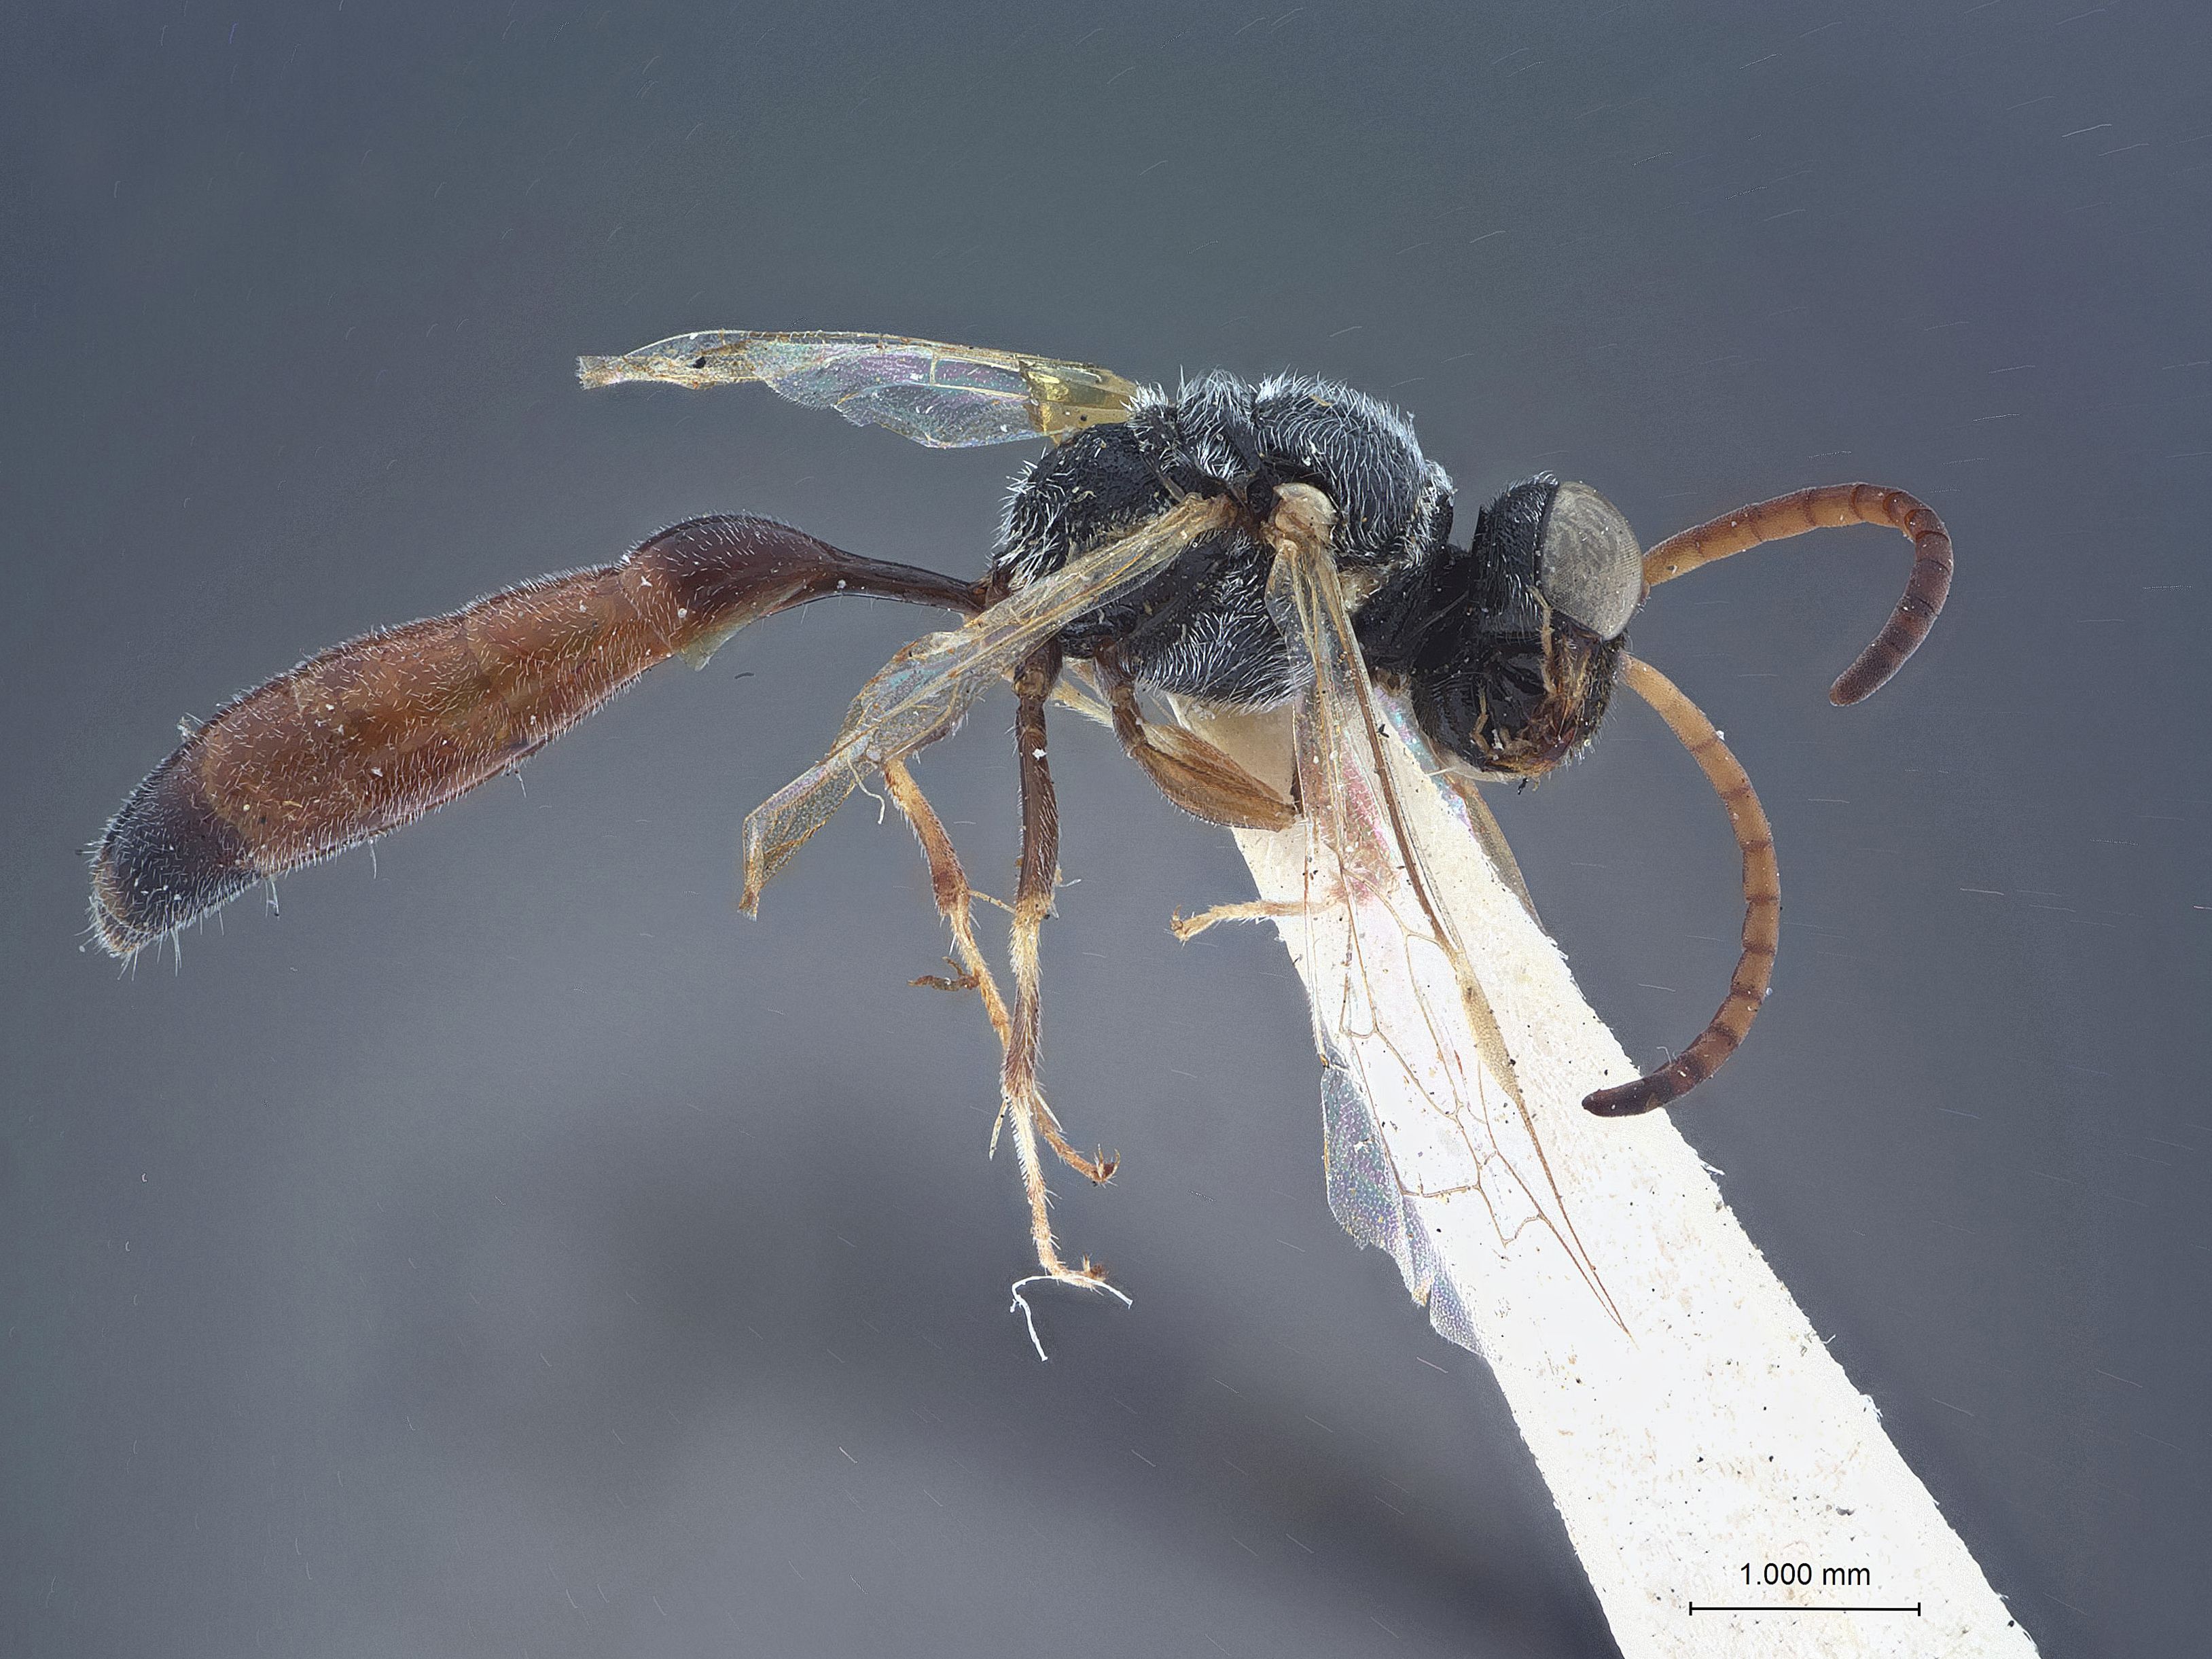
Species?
Psenia pallidistigma
